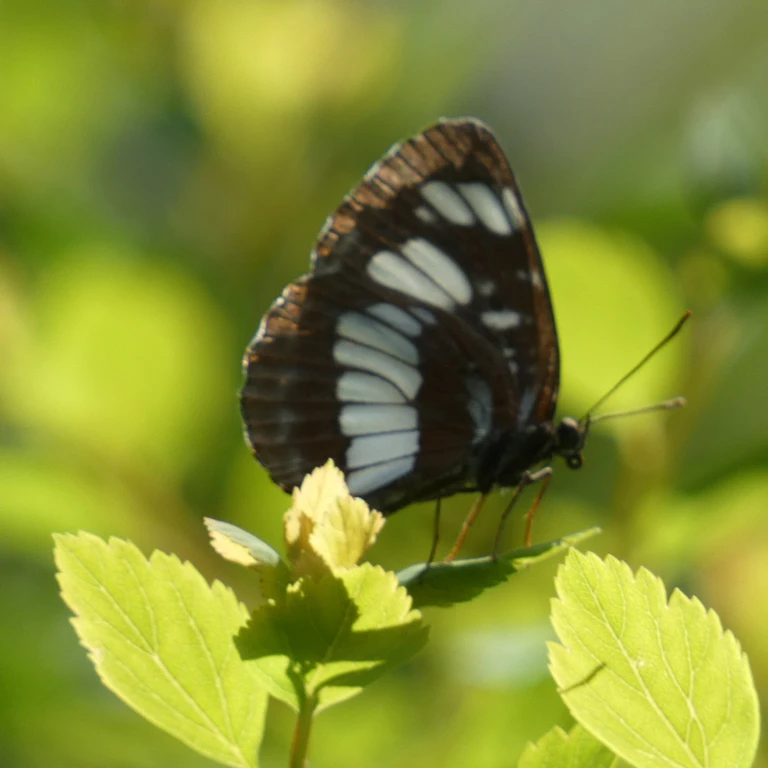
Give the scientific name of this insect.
Neptis rivularis
